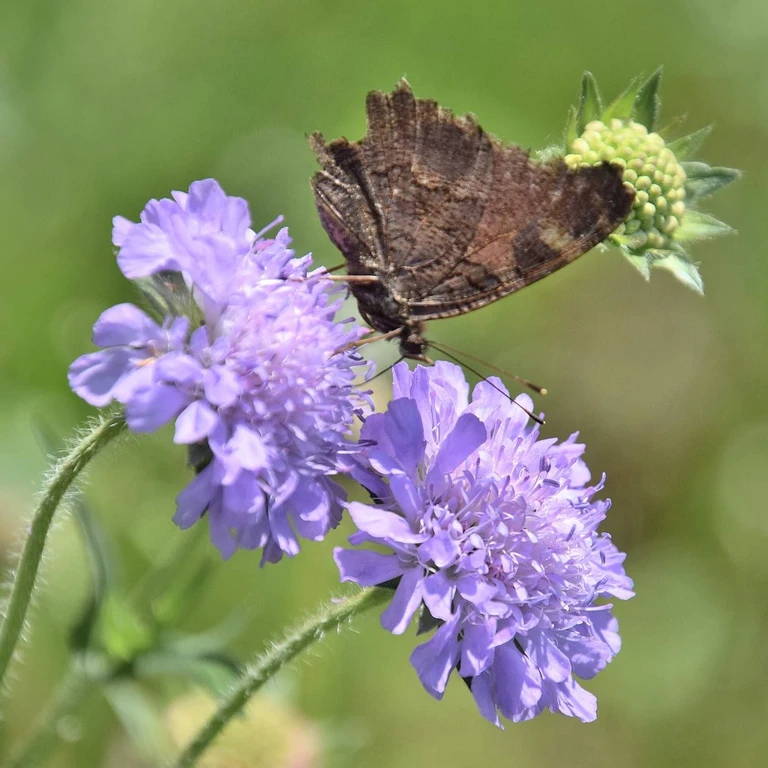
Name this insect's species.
Aglais io
